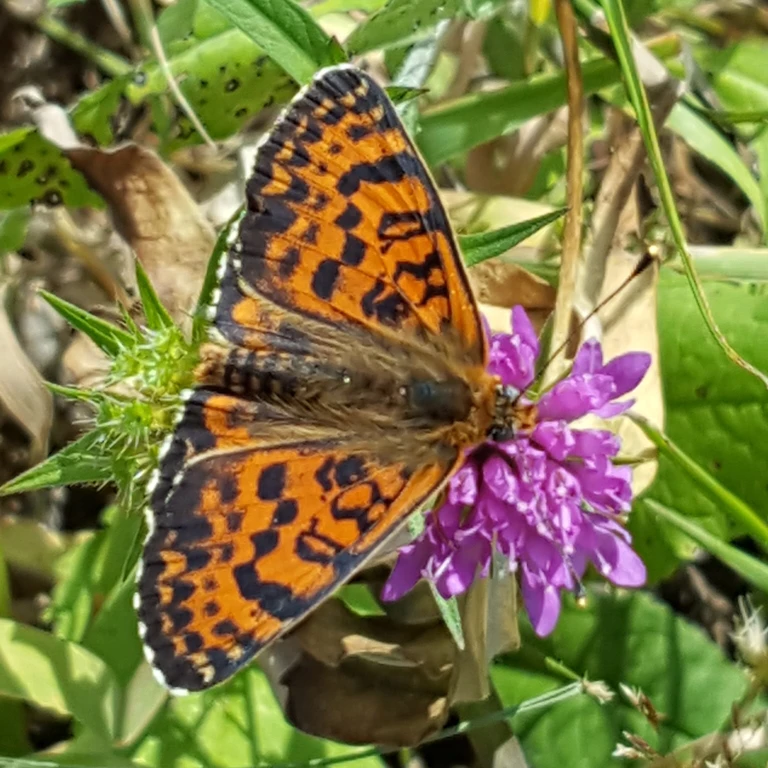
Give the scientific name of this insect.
Araschnia levana
